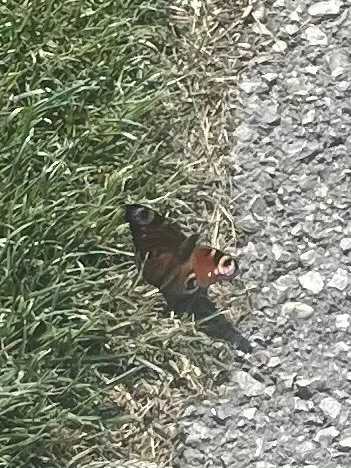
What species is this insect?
Aglais io
